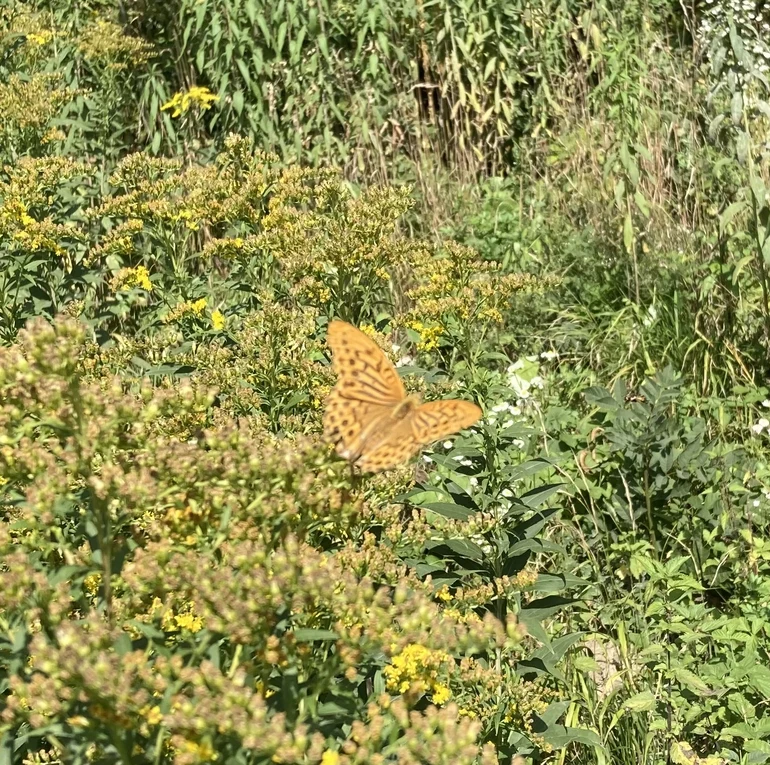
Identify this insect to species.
Argynnis paphia
